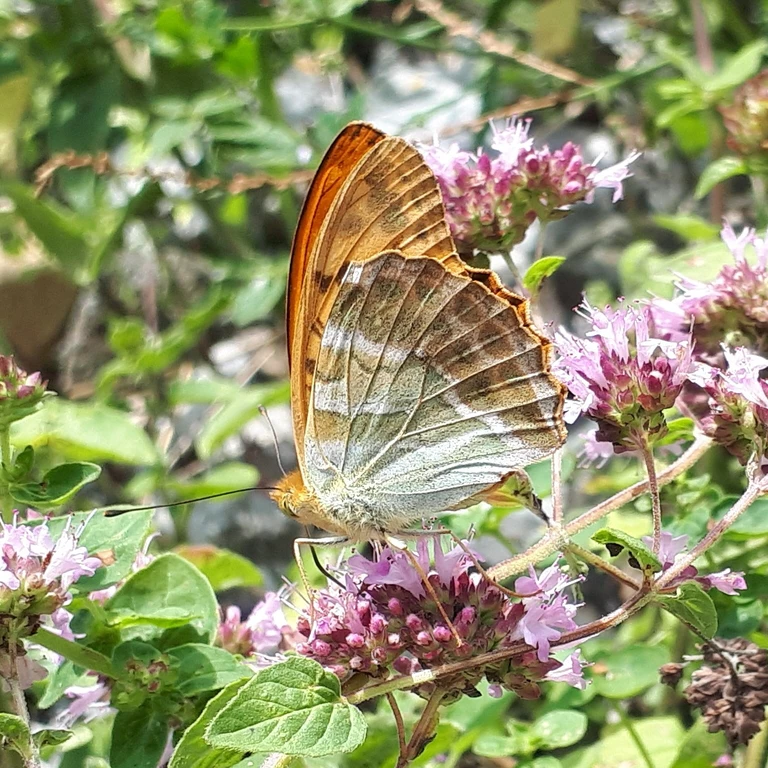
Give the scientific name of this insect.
Argynnis paphia
